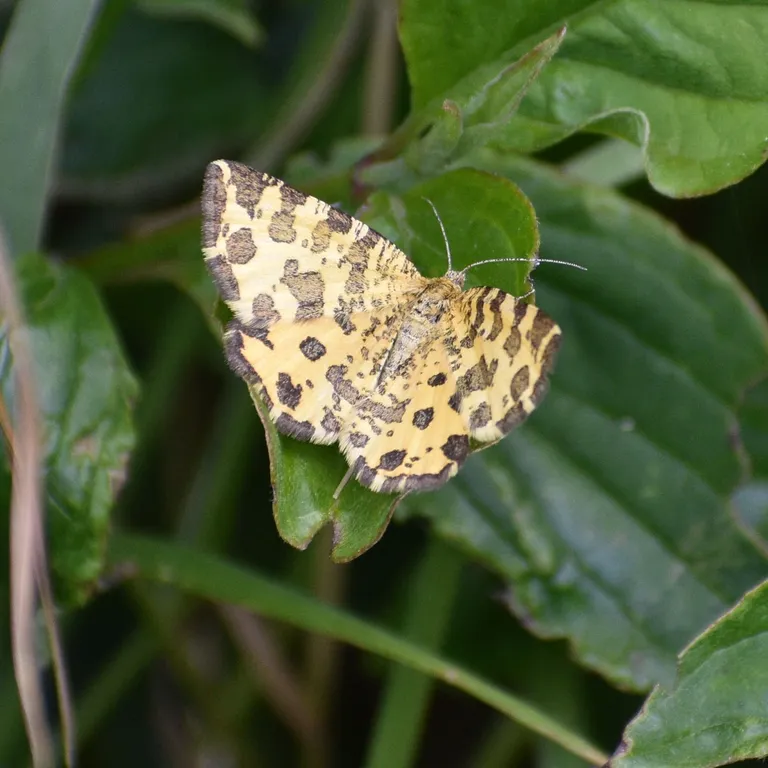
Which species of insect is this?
Pseudopanthera macularia
